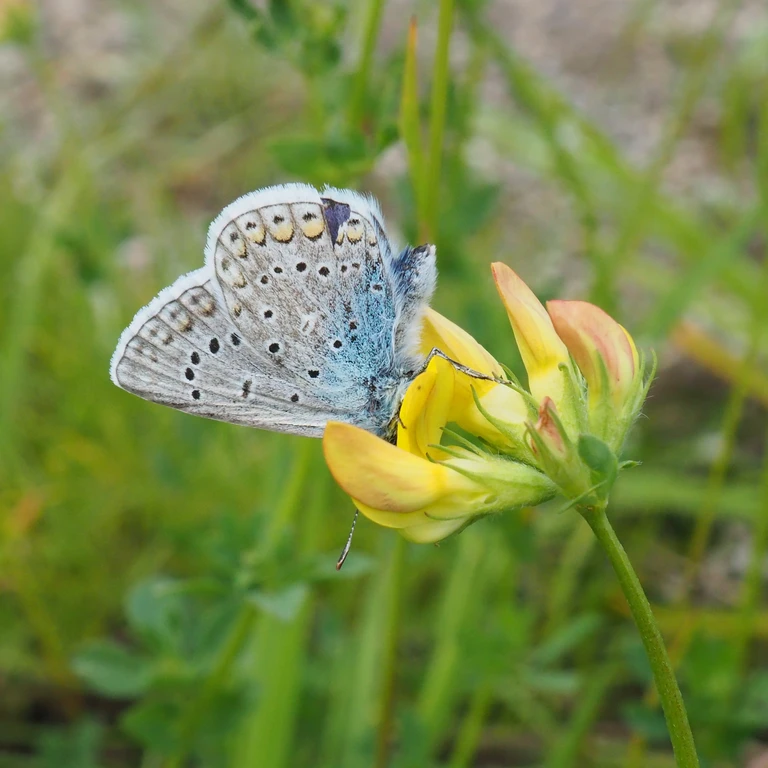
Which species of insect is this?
Polyommatus icarus
